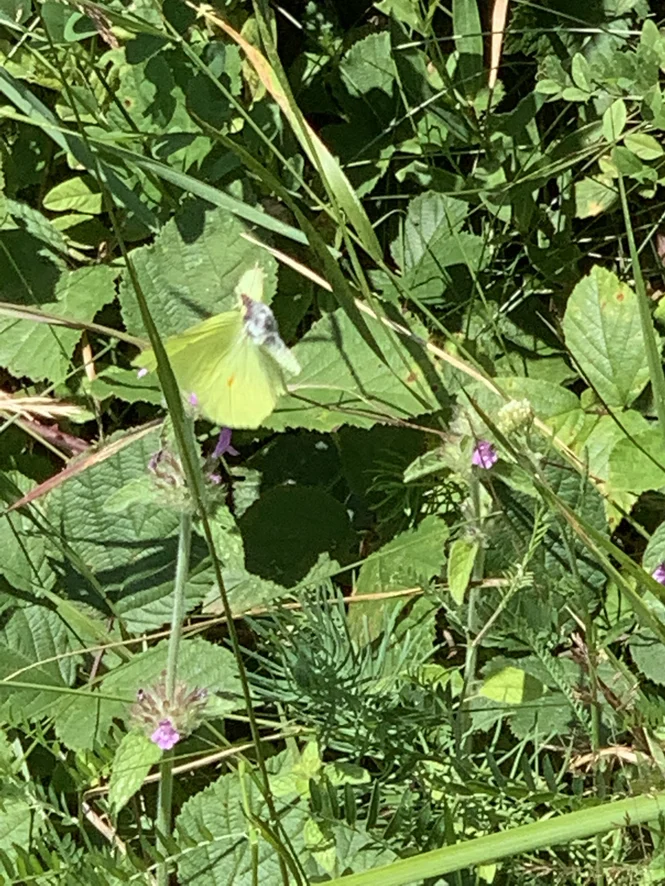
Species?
Gonepteryx rhamni
